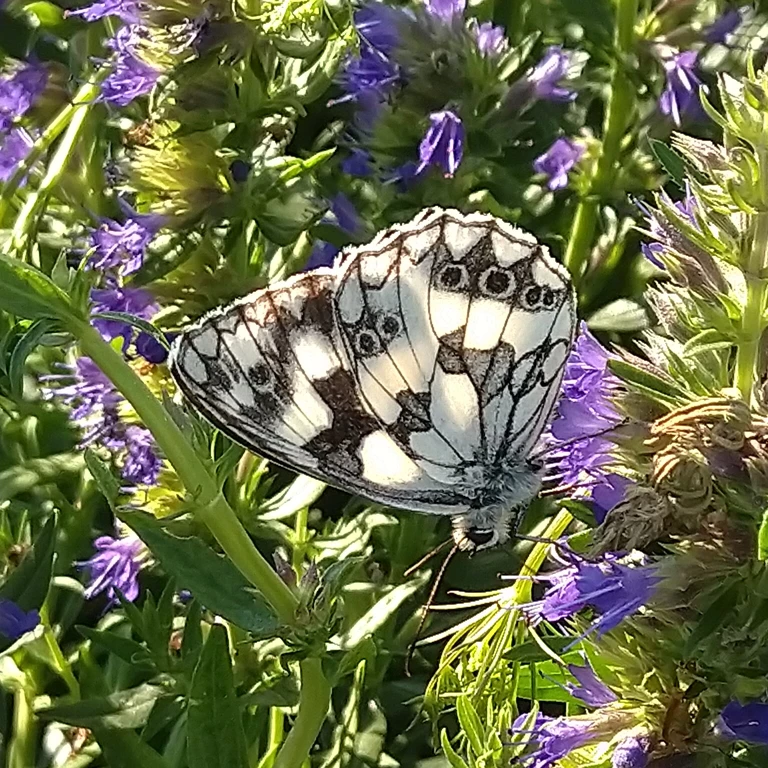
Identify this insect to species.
Melanargia galathea
